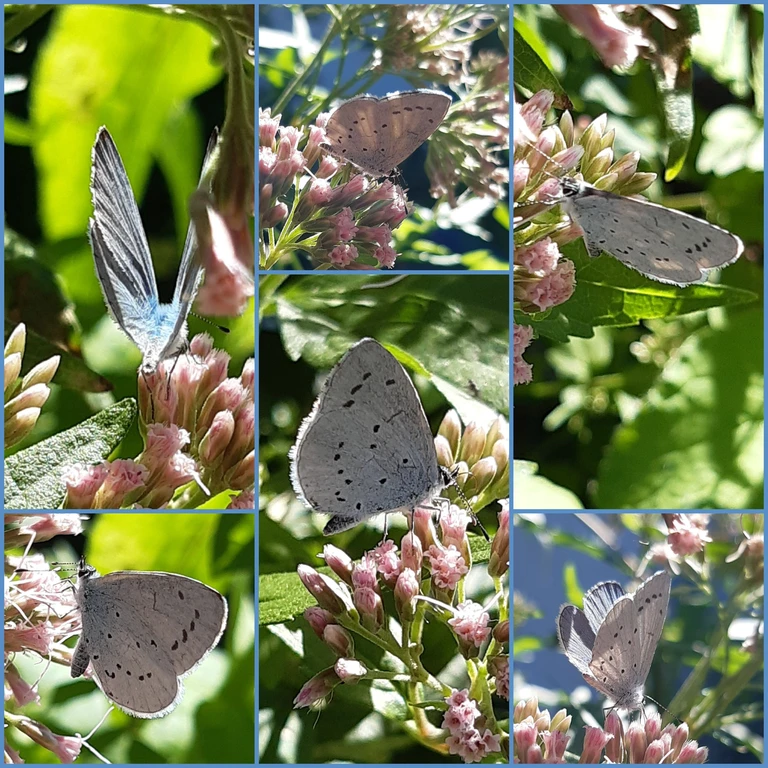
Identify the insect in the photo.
Celastrina argiolus
